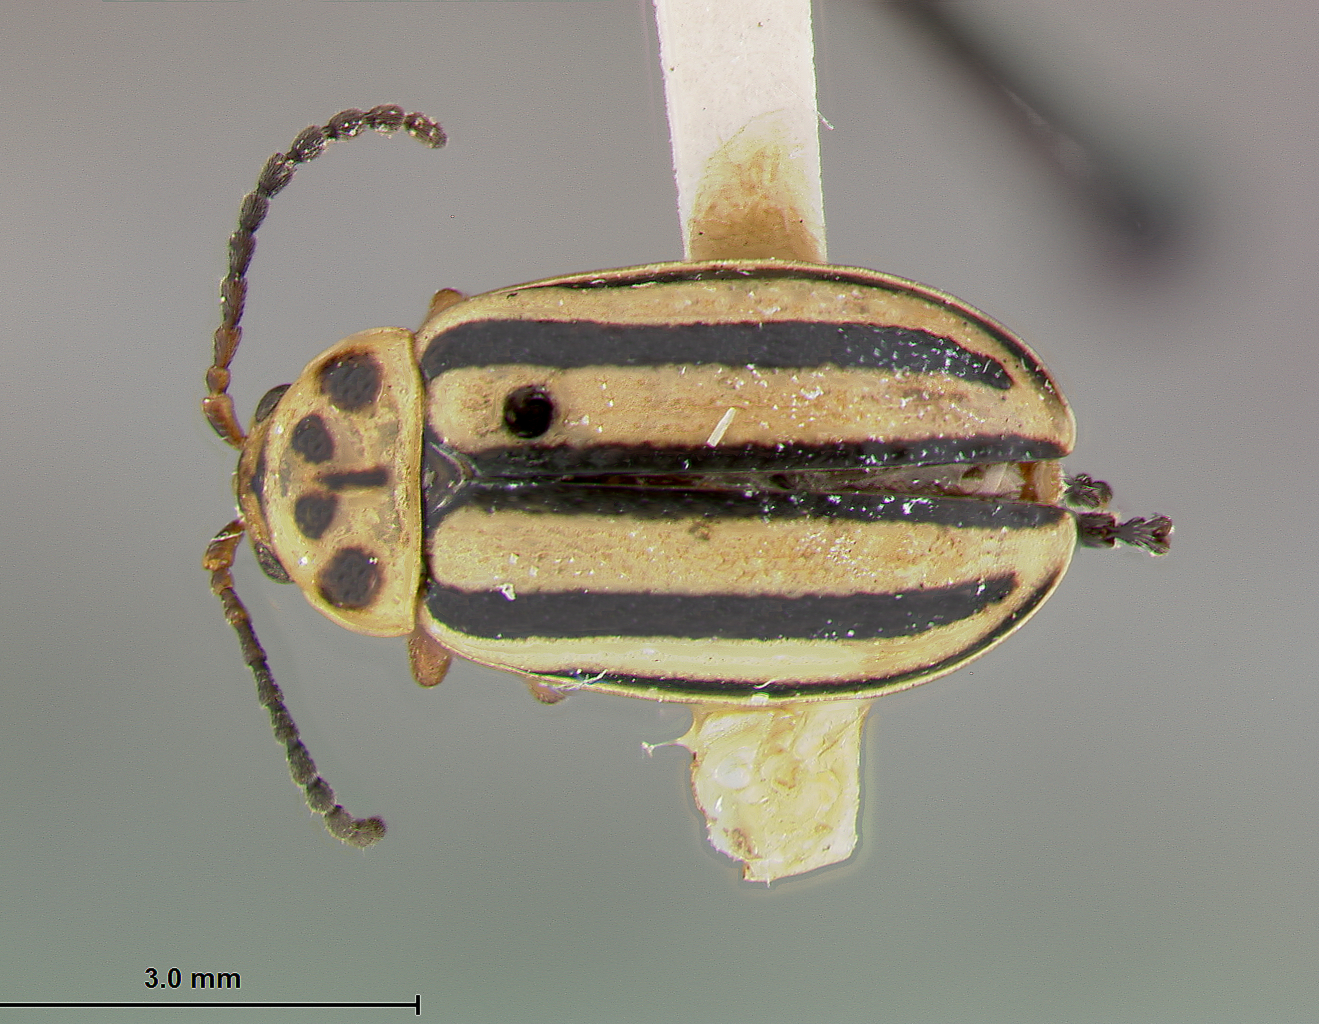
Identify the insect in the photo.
Disonycha brevicornis
